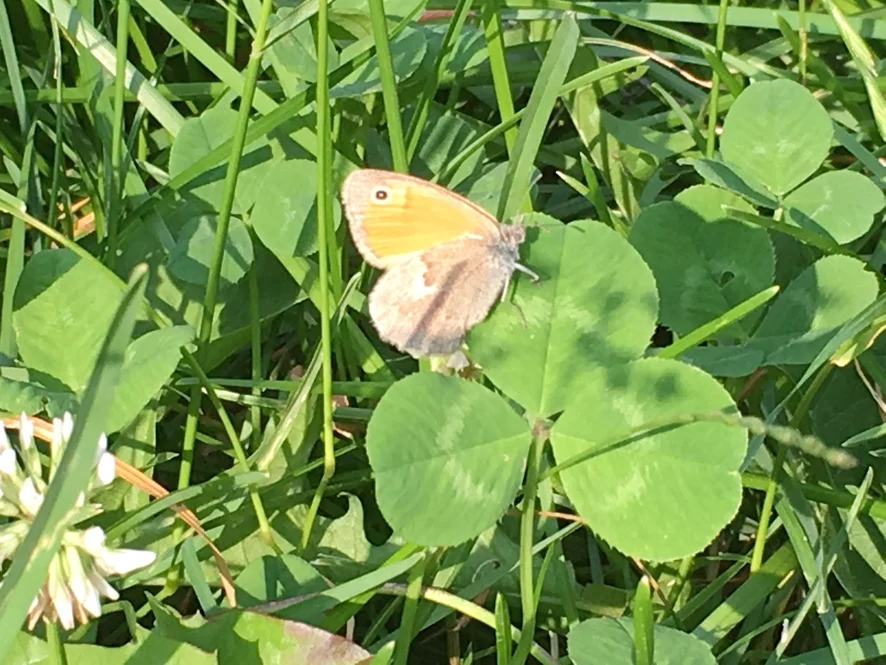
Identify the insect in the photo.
Coenonympha pamphilus
